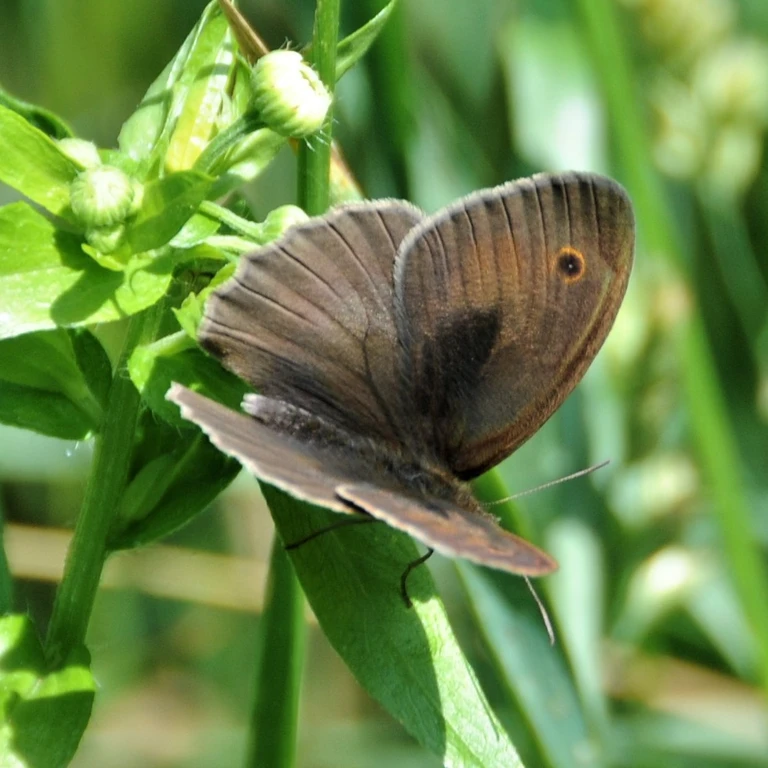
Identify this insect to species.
Maniola jurtina
